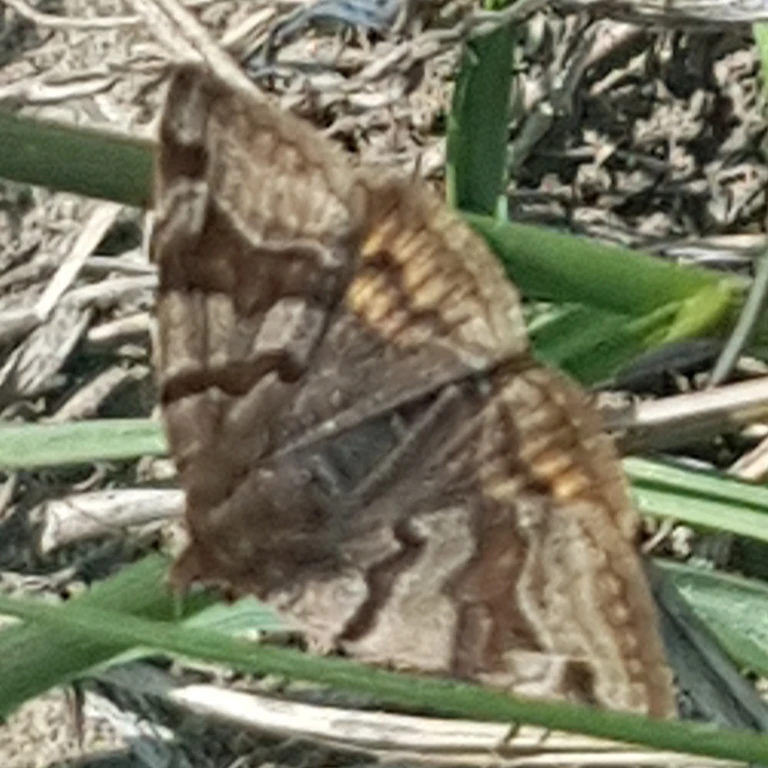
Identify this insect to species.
Euclidia glyphica
